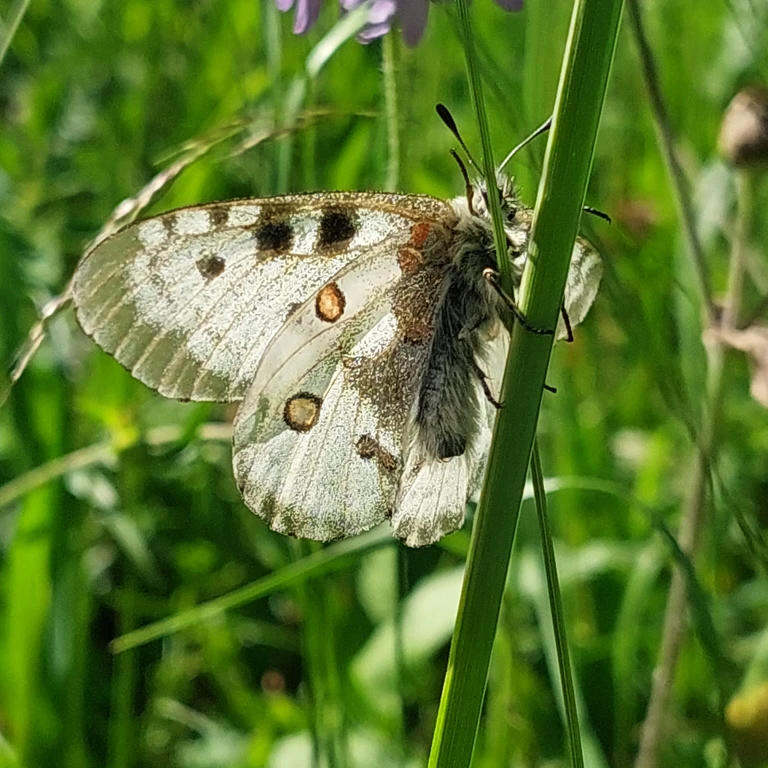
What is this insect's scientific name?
Parnassius apollo
